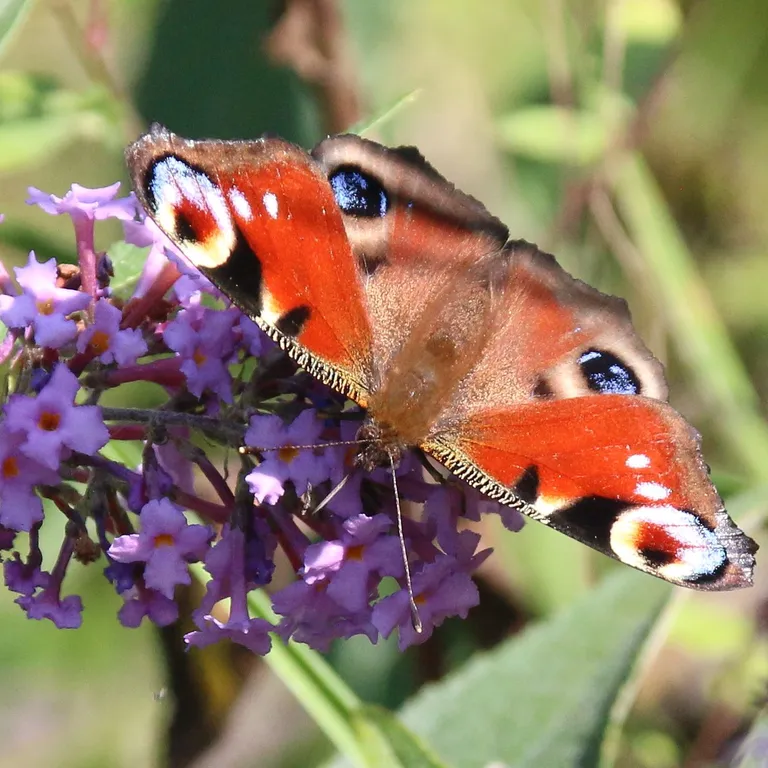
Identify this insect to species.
Aglais io
